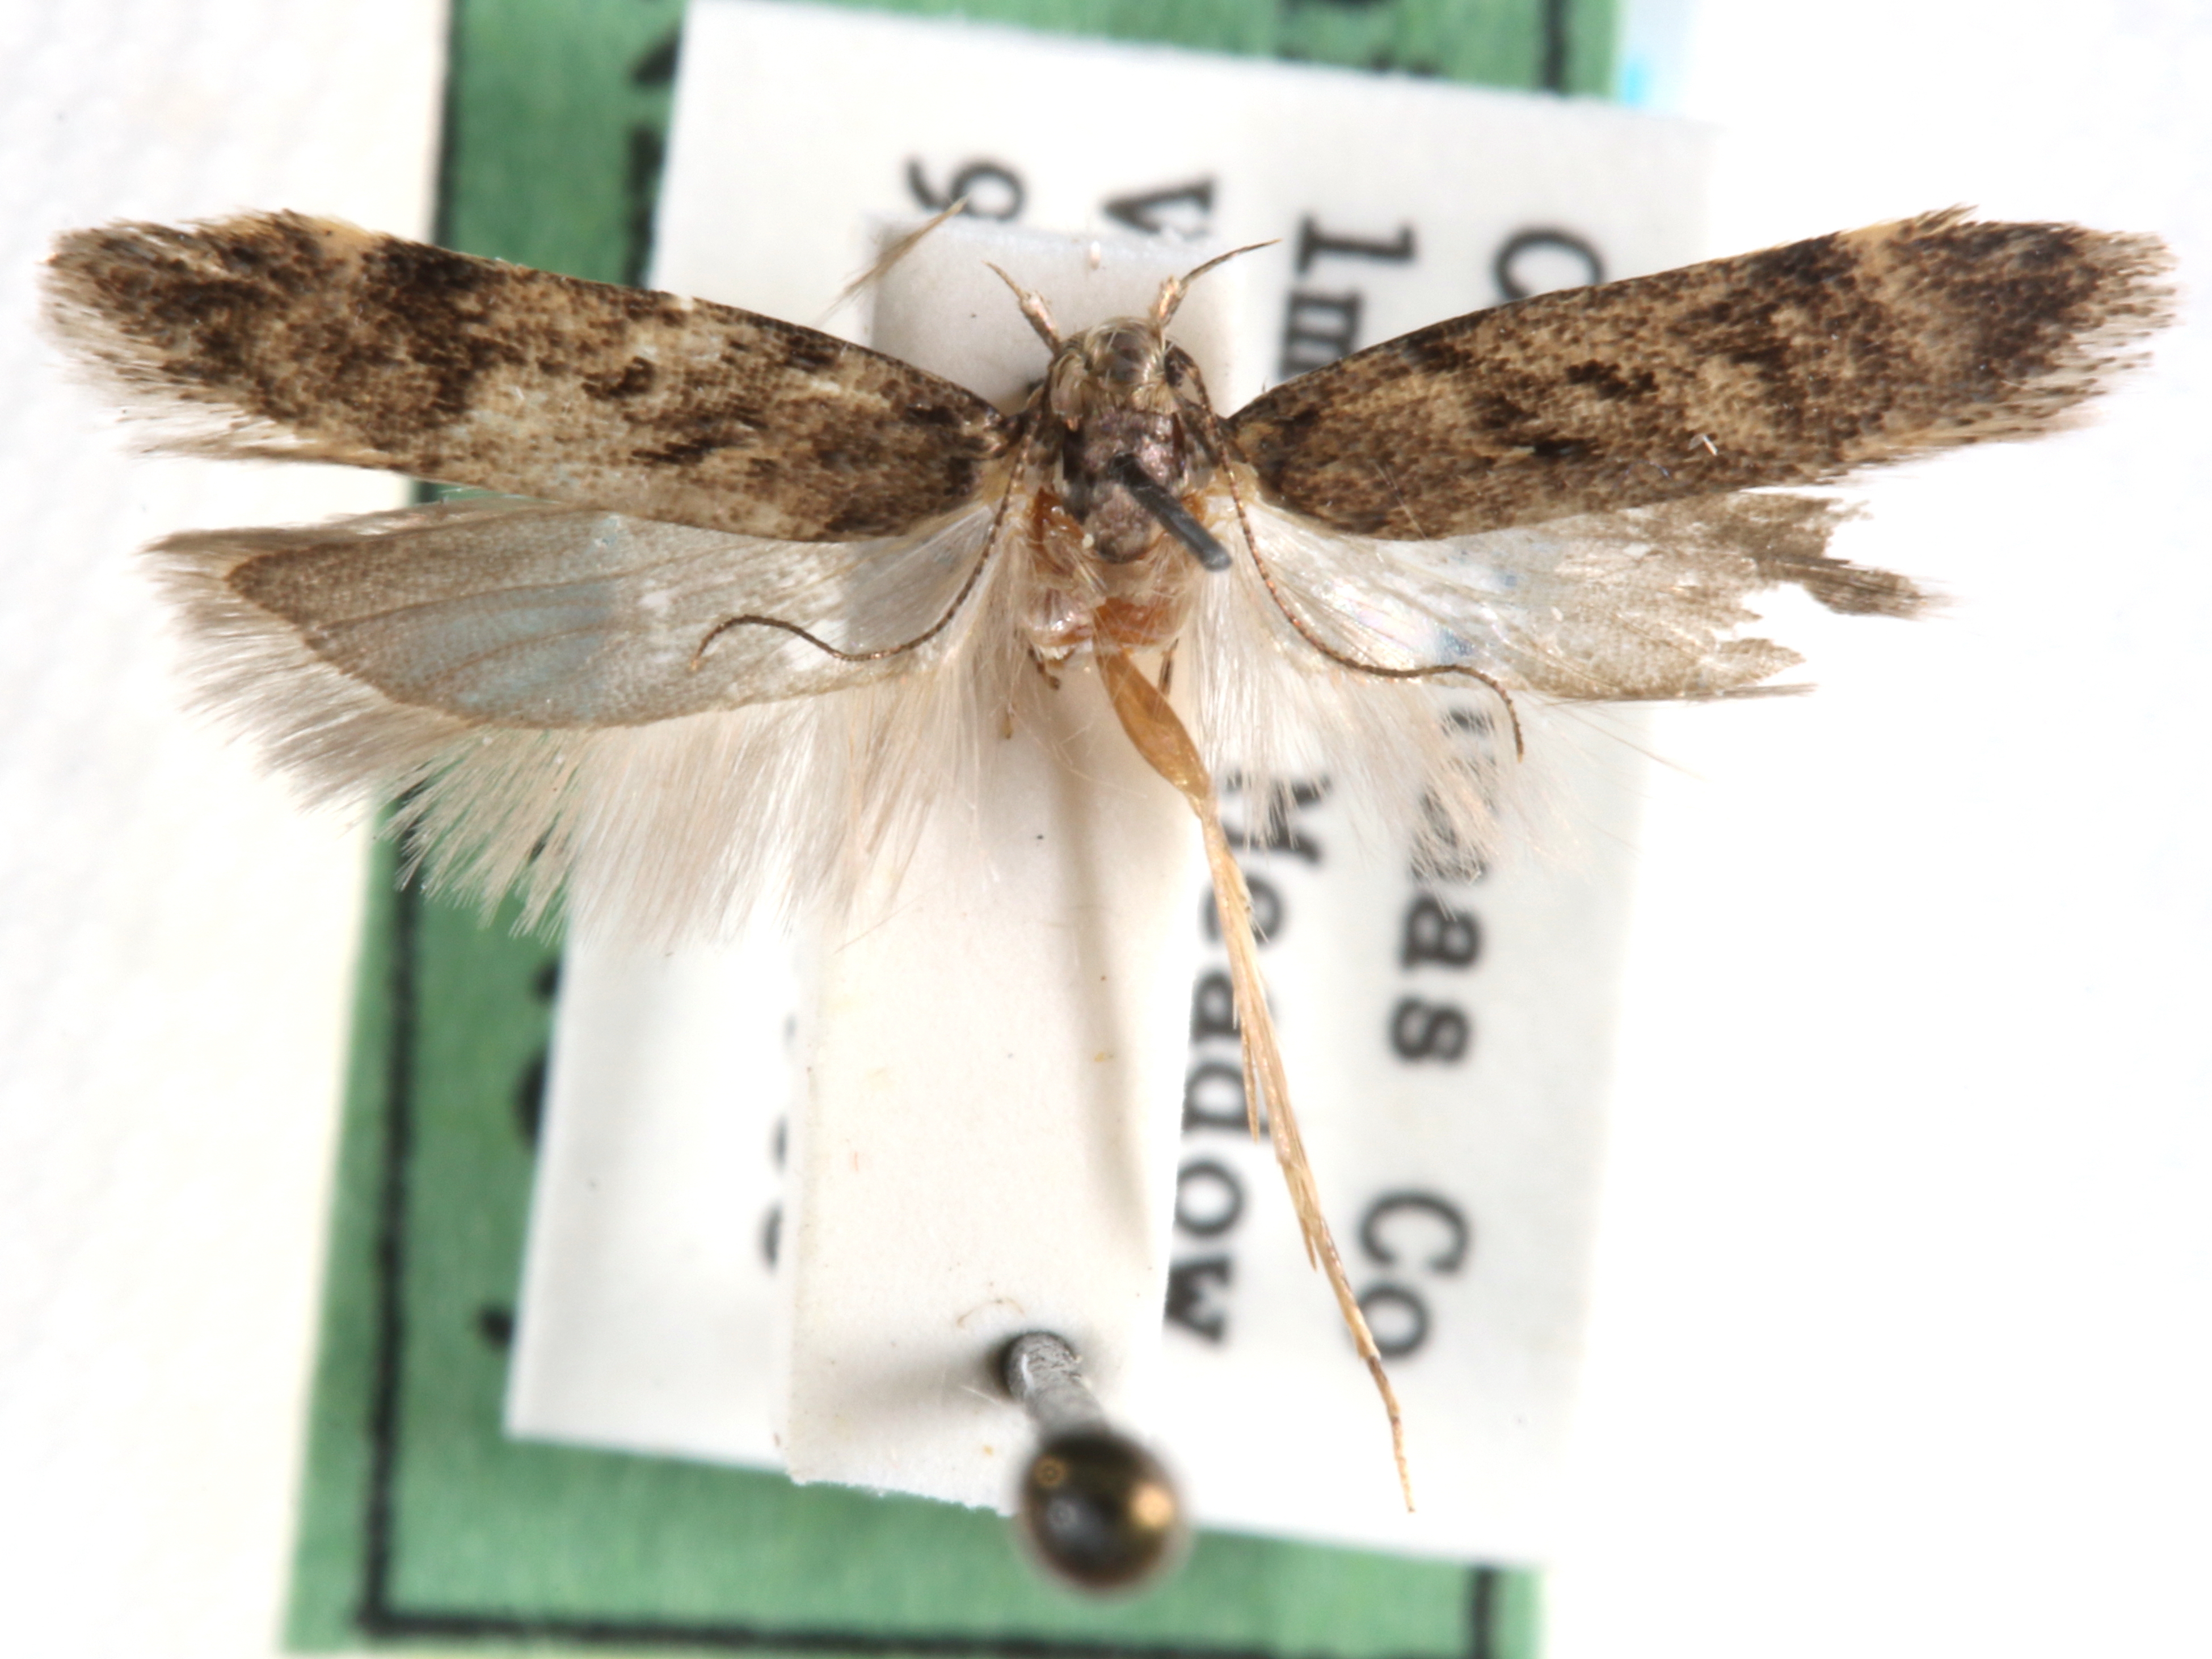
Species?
Chionodes lector
